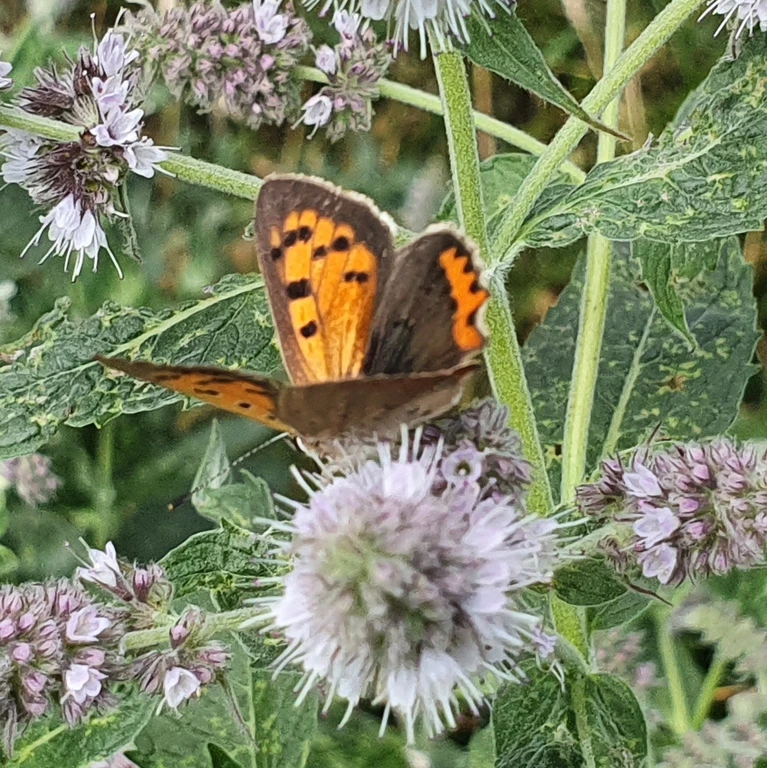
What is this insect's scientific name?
Lycaena phlaeas
